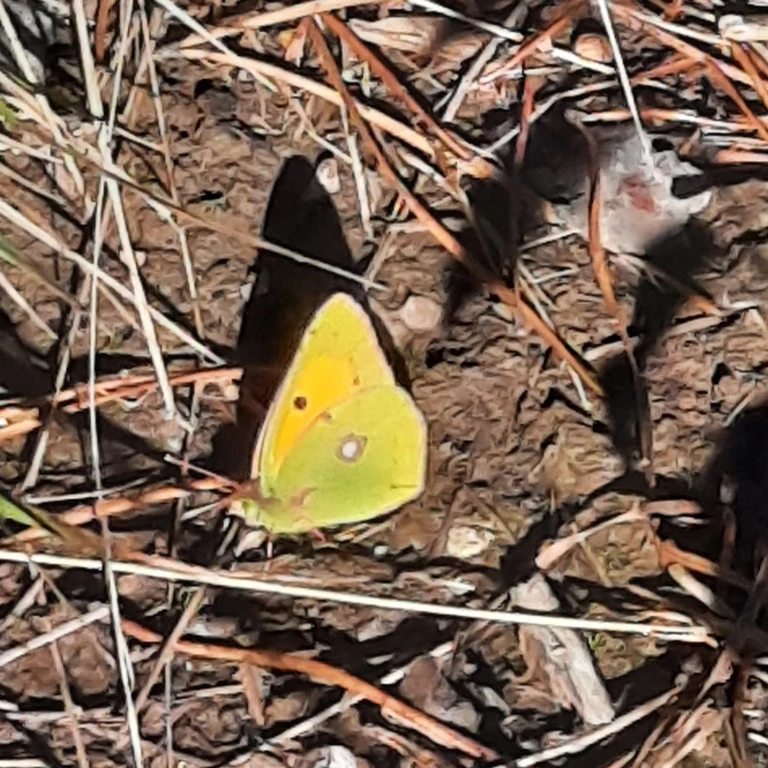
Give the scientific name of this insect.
Colias croceus
